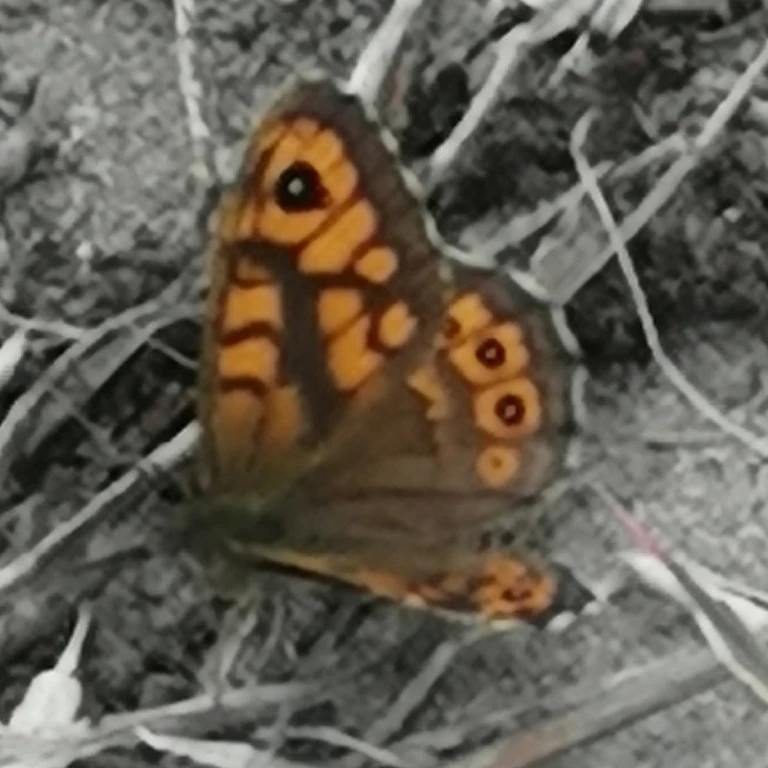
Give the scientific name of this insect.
Lasiommata megera (also Pararge megera)
